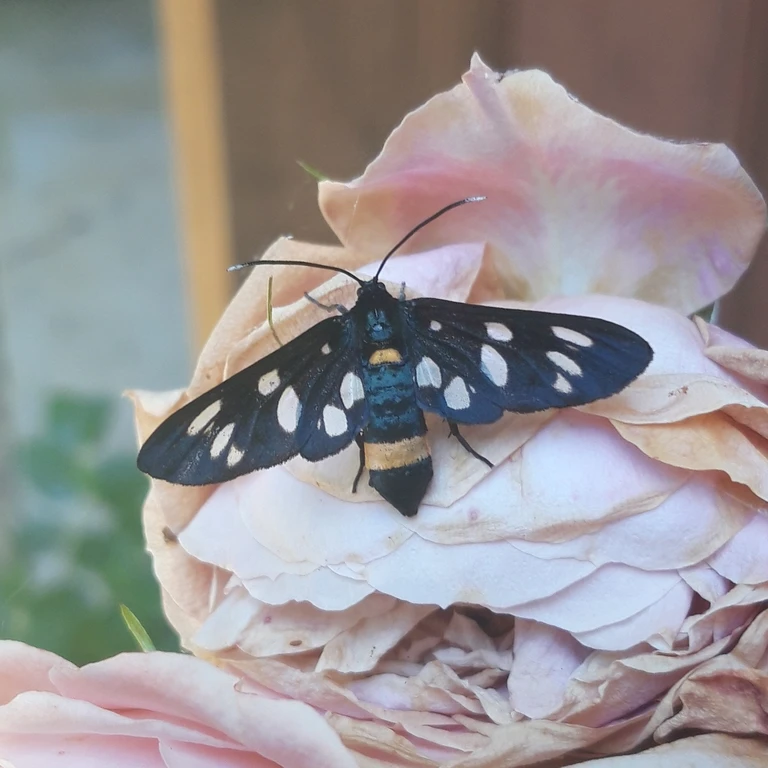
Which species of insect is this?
Amata phegea
